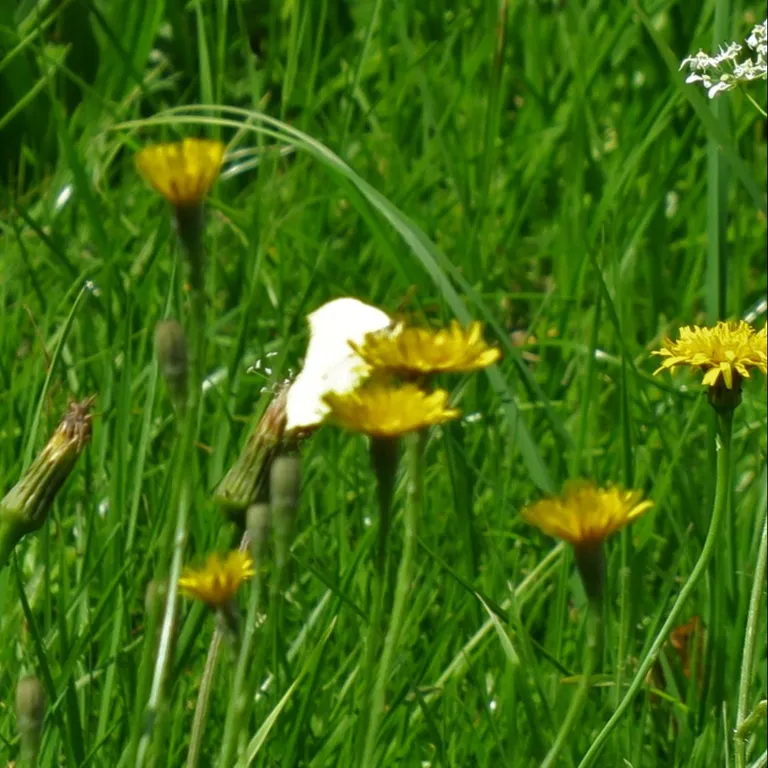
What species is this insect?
Gonepteryx rhamni
